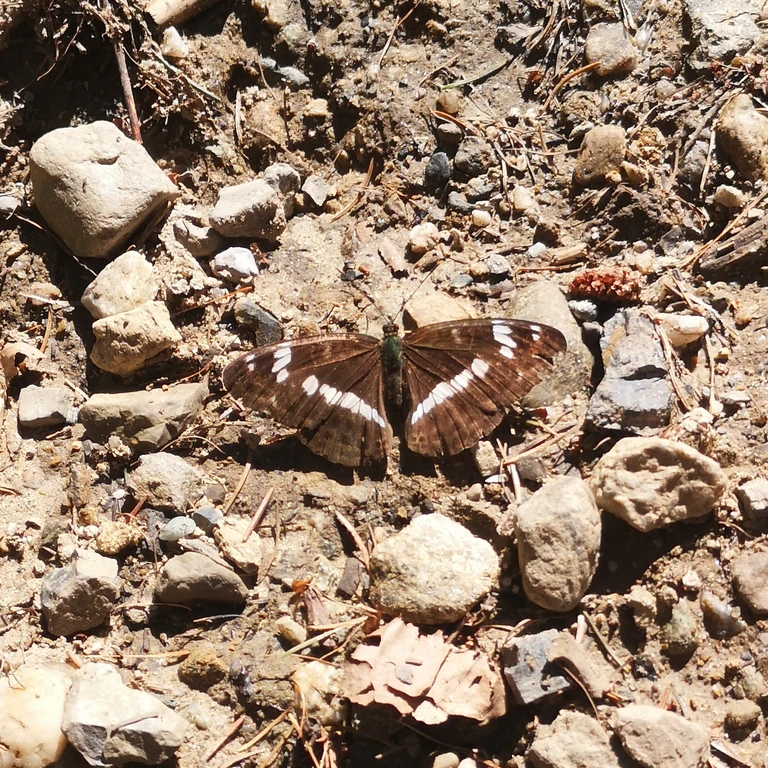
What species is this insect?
Limenitis camilla (also Ladoga camilla)
